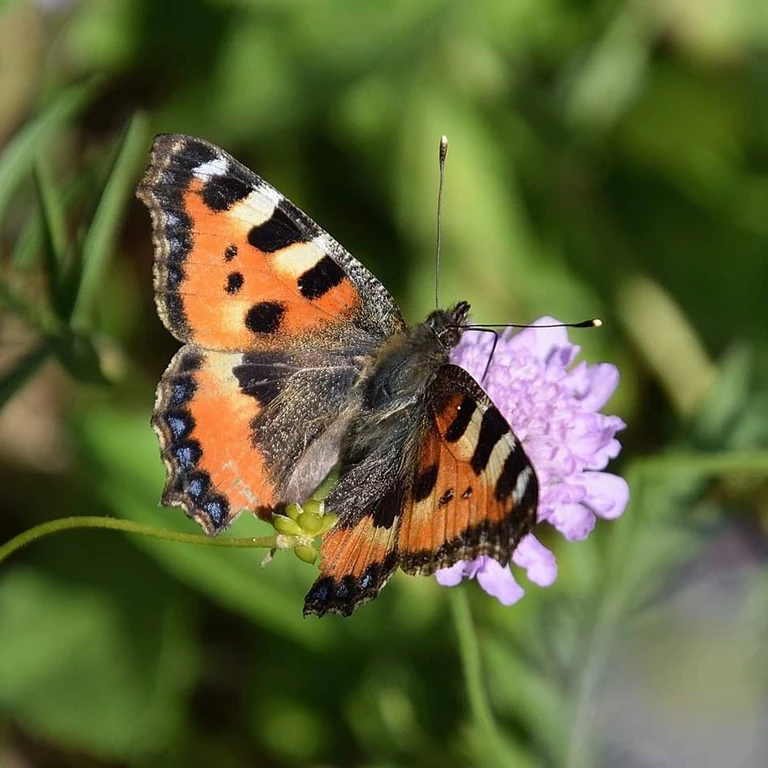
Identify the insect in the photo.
Aglais urticae
